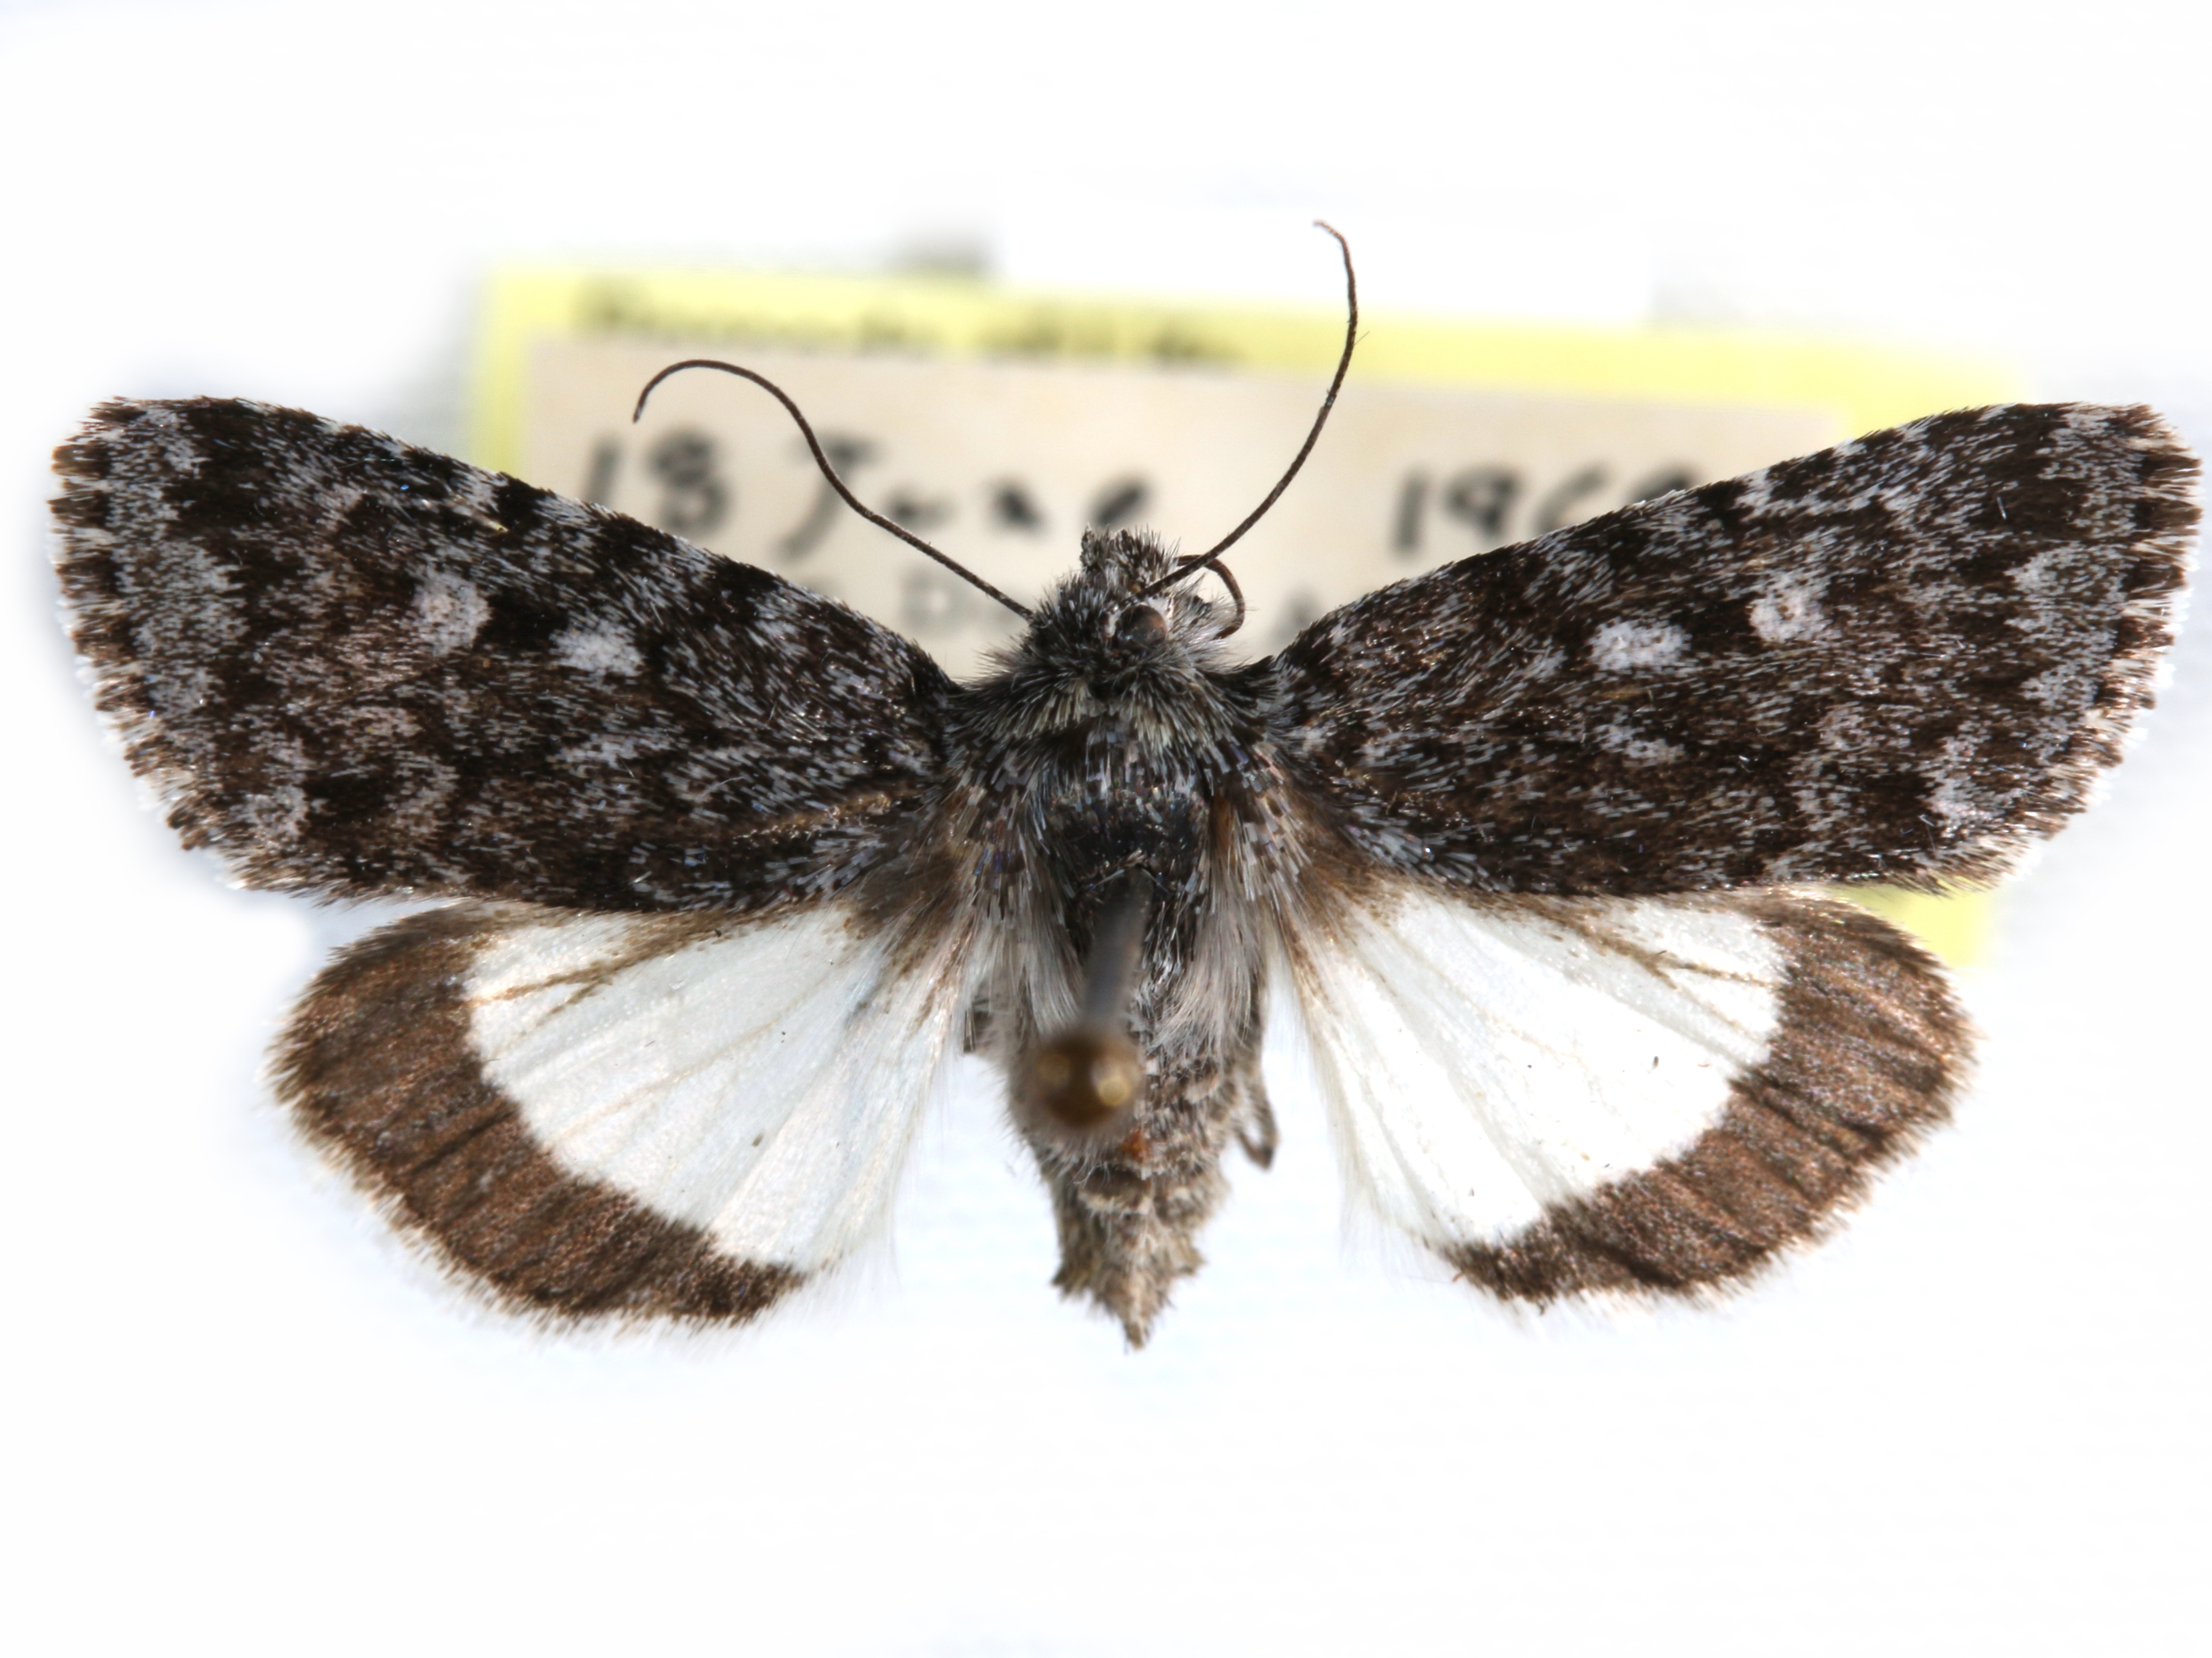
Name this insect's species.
Sympistis heliophila
